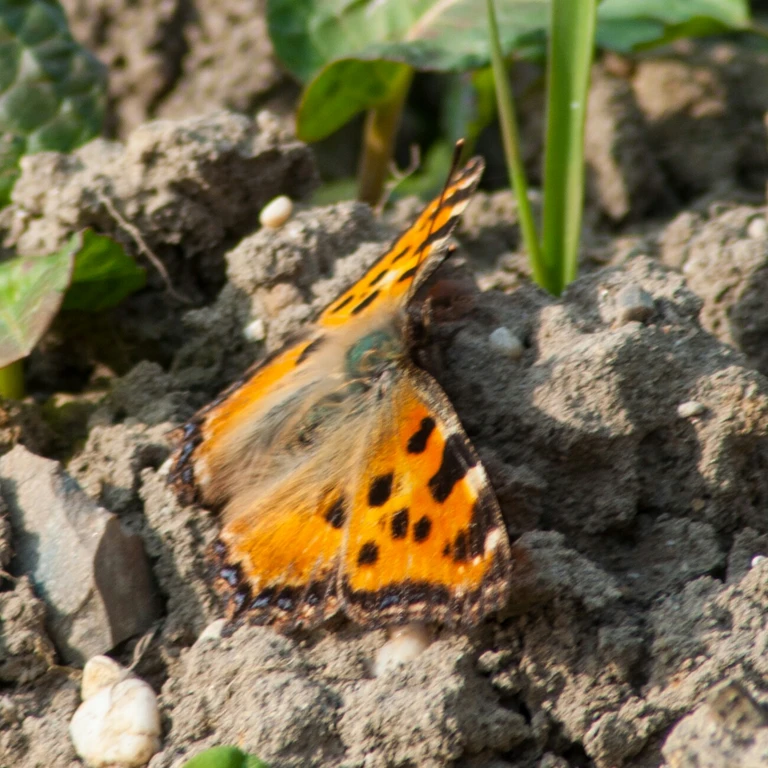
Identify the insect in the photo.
Nymphalis polychloros
